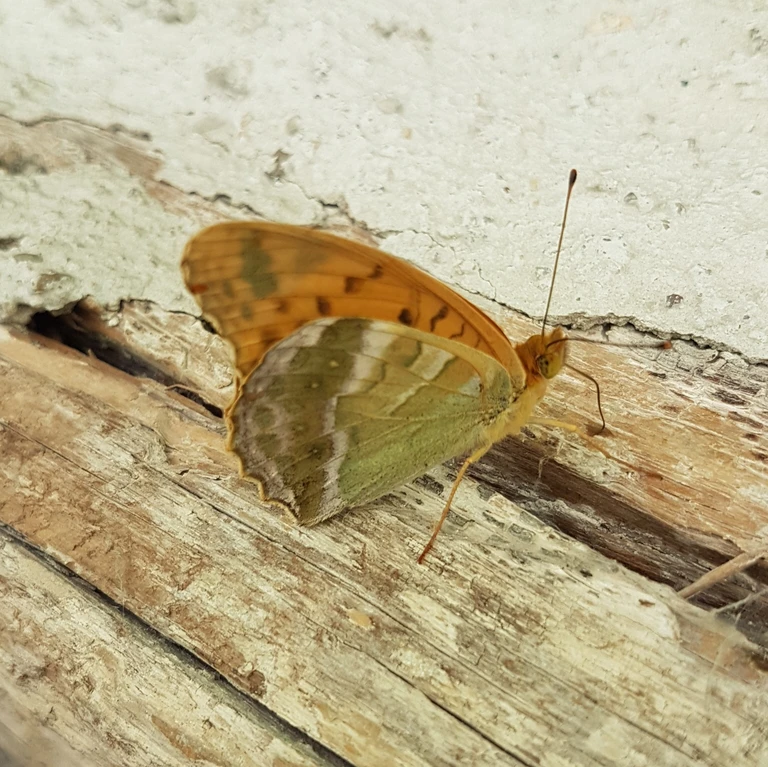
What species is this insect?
Argynnis paphia
